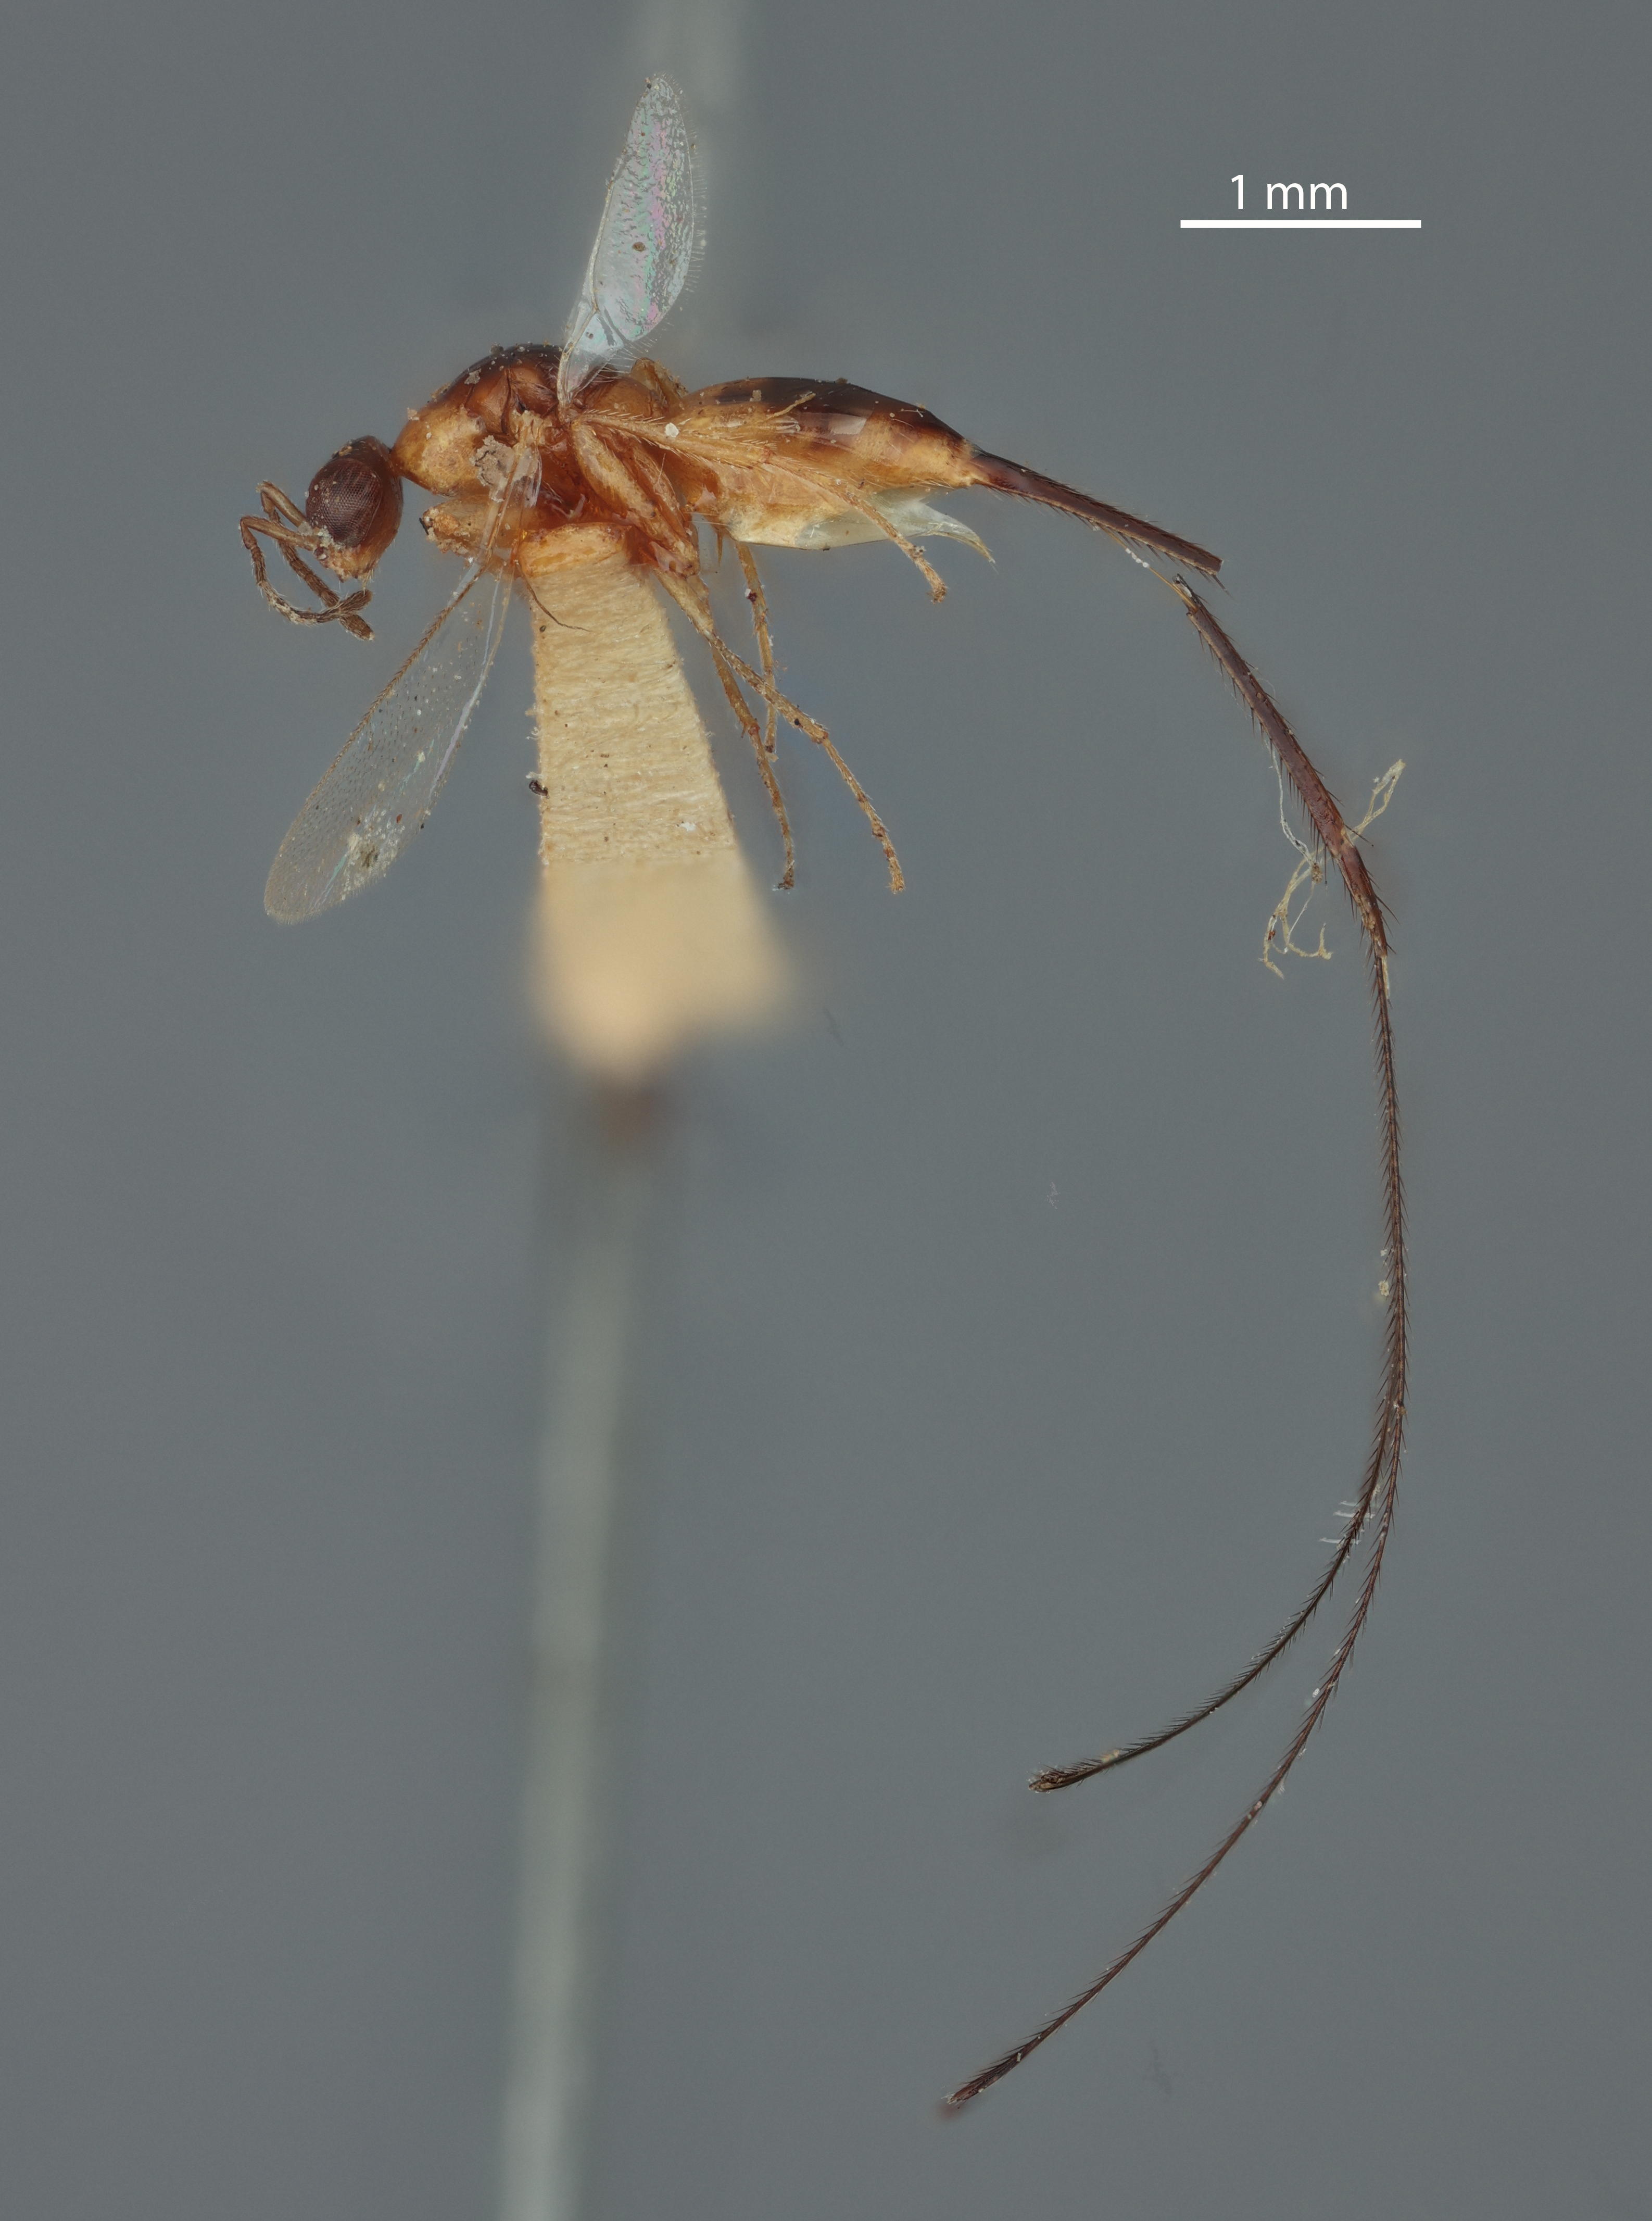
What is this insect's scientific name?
Philotrypesis collaris
